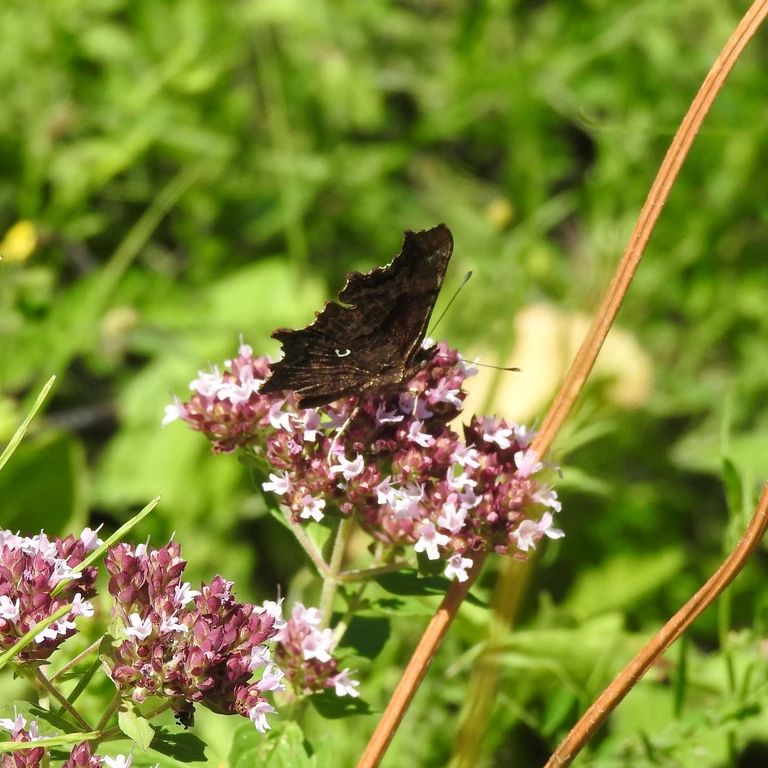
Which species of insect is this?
Polygonia c-album
